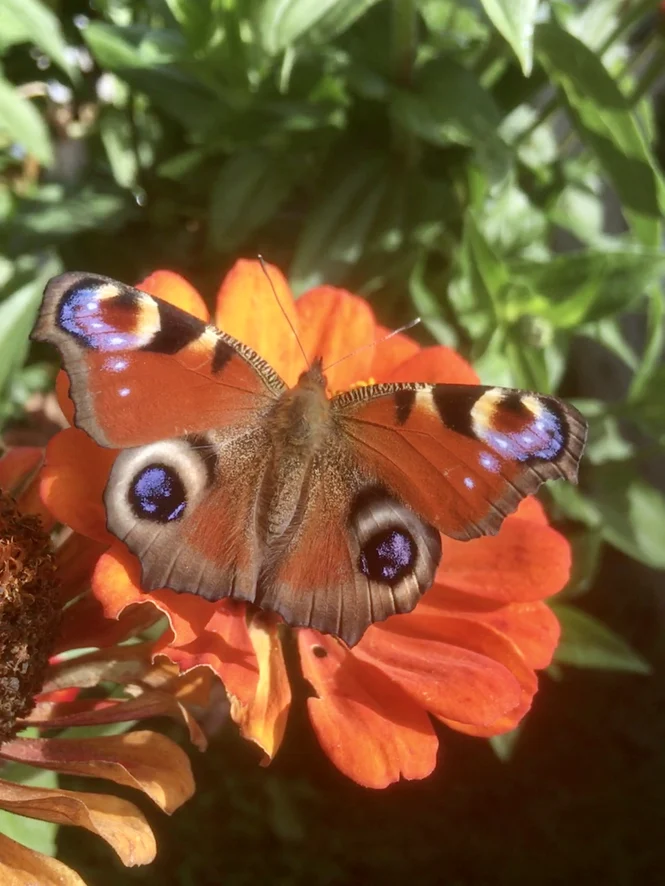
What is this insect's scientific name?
Aglais io
